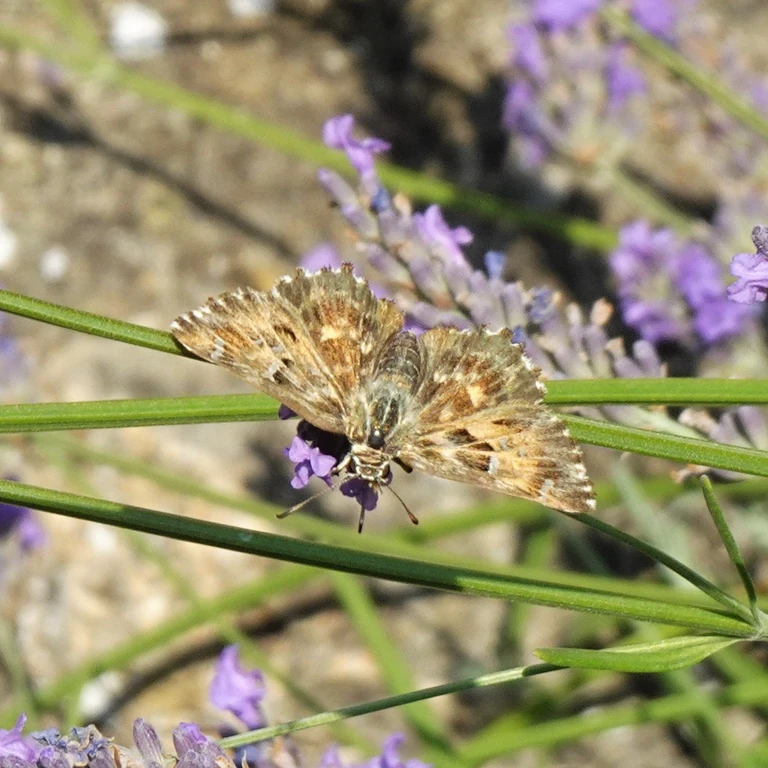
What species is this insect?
Carcharodus alceae
